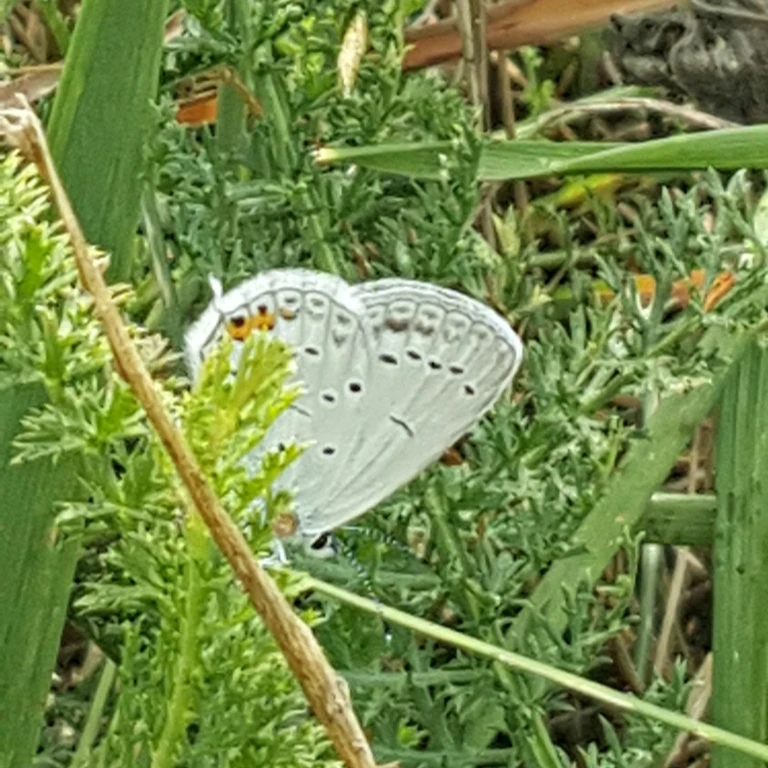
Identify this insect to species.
Cupido argiades (also Elkalyce argiades)
